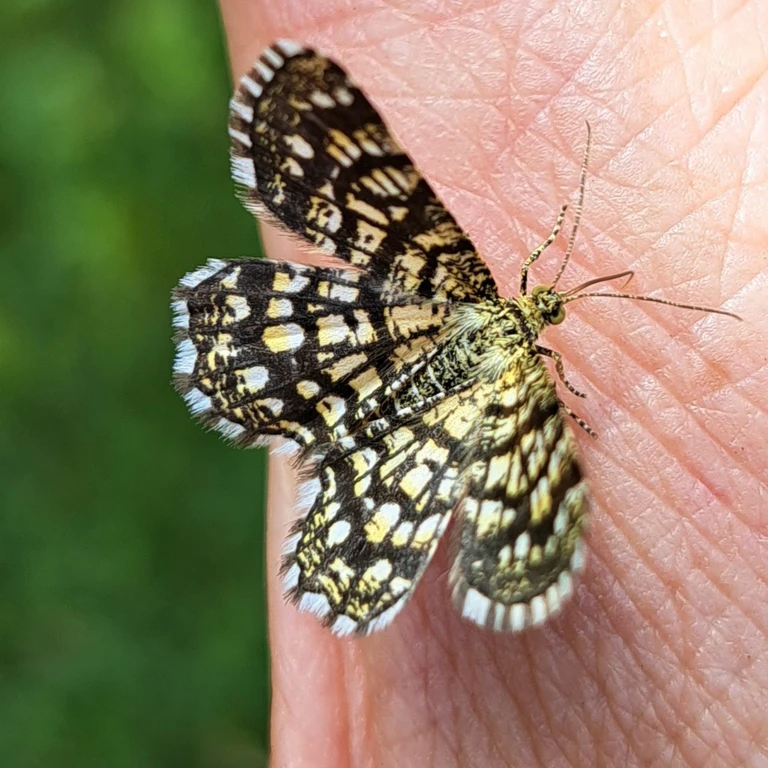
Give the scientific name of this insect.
Chiasmia clathrata
